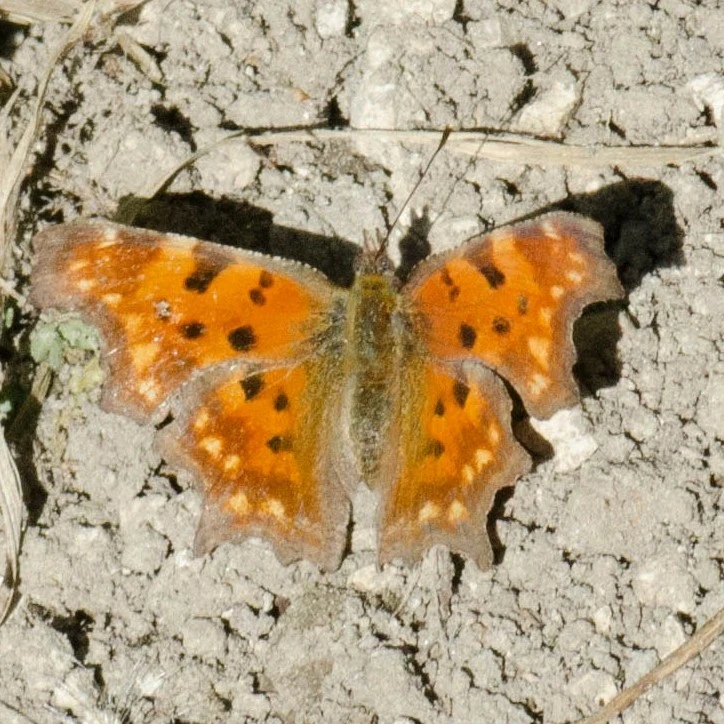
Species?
Polygonia c-album
